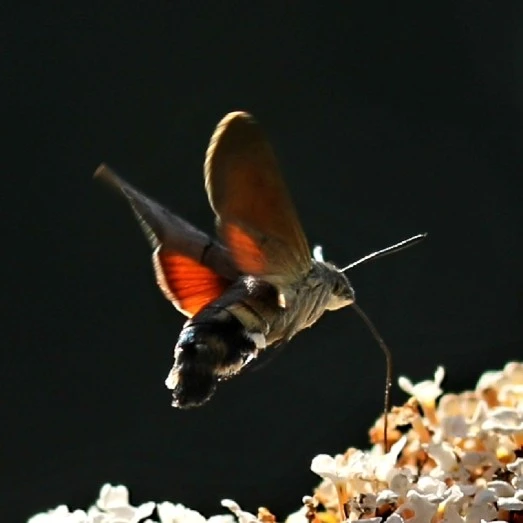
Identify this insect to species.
Macroglossum stellatarum
